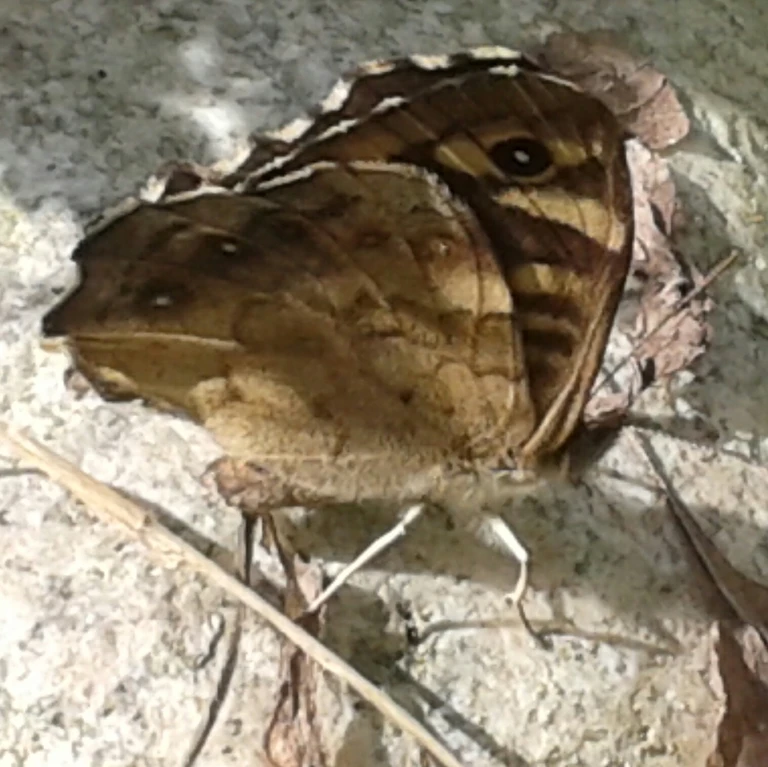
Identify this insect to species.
Pararge aegeria
